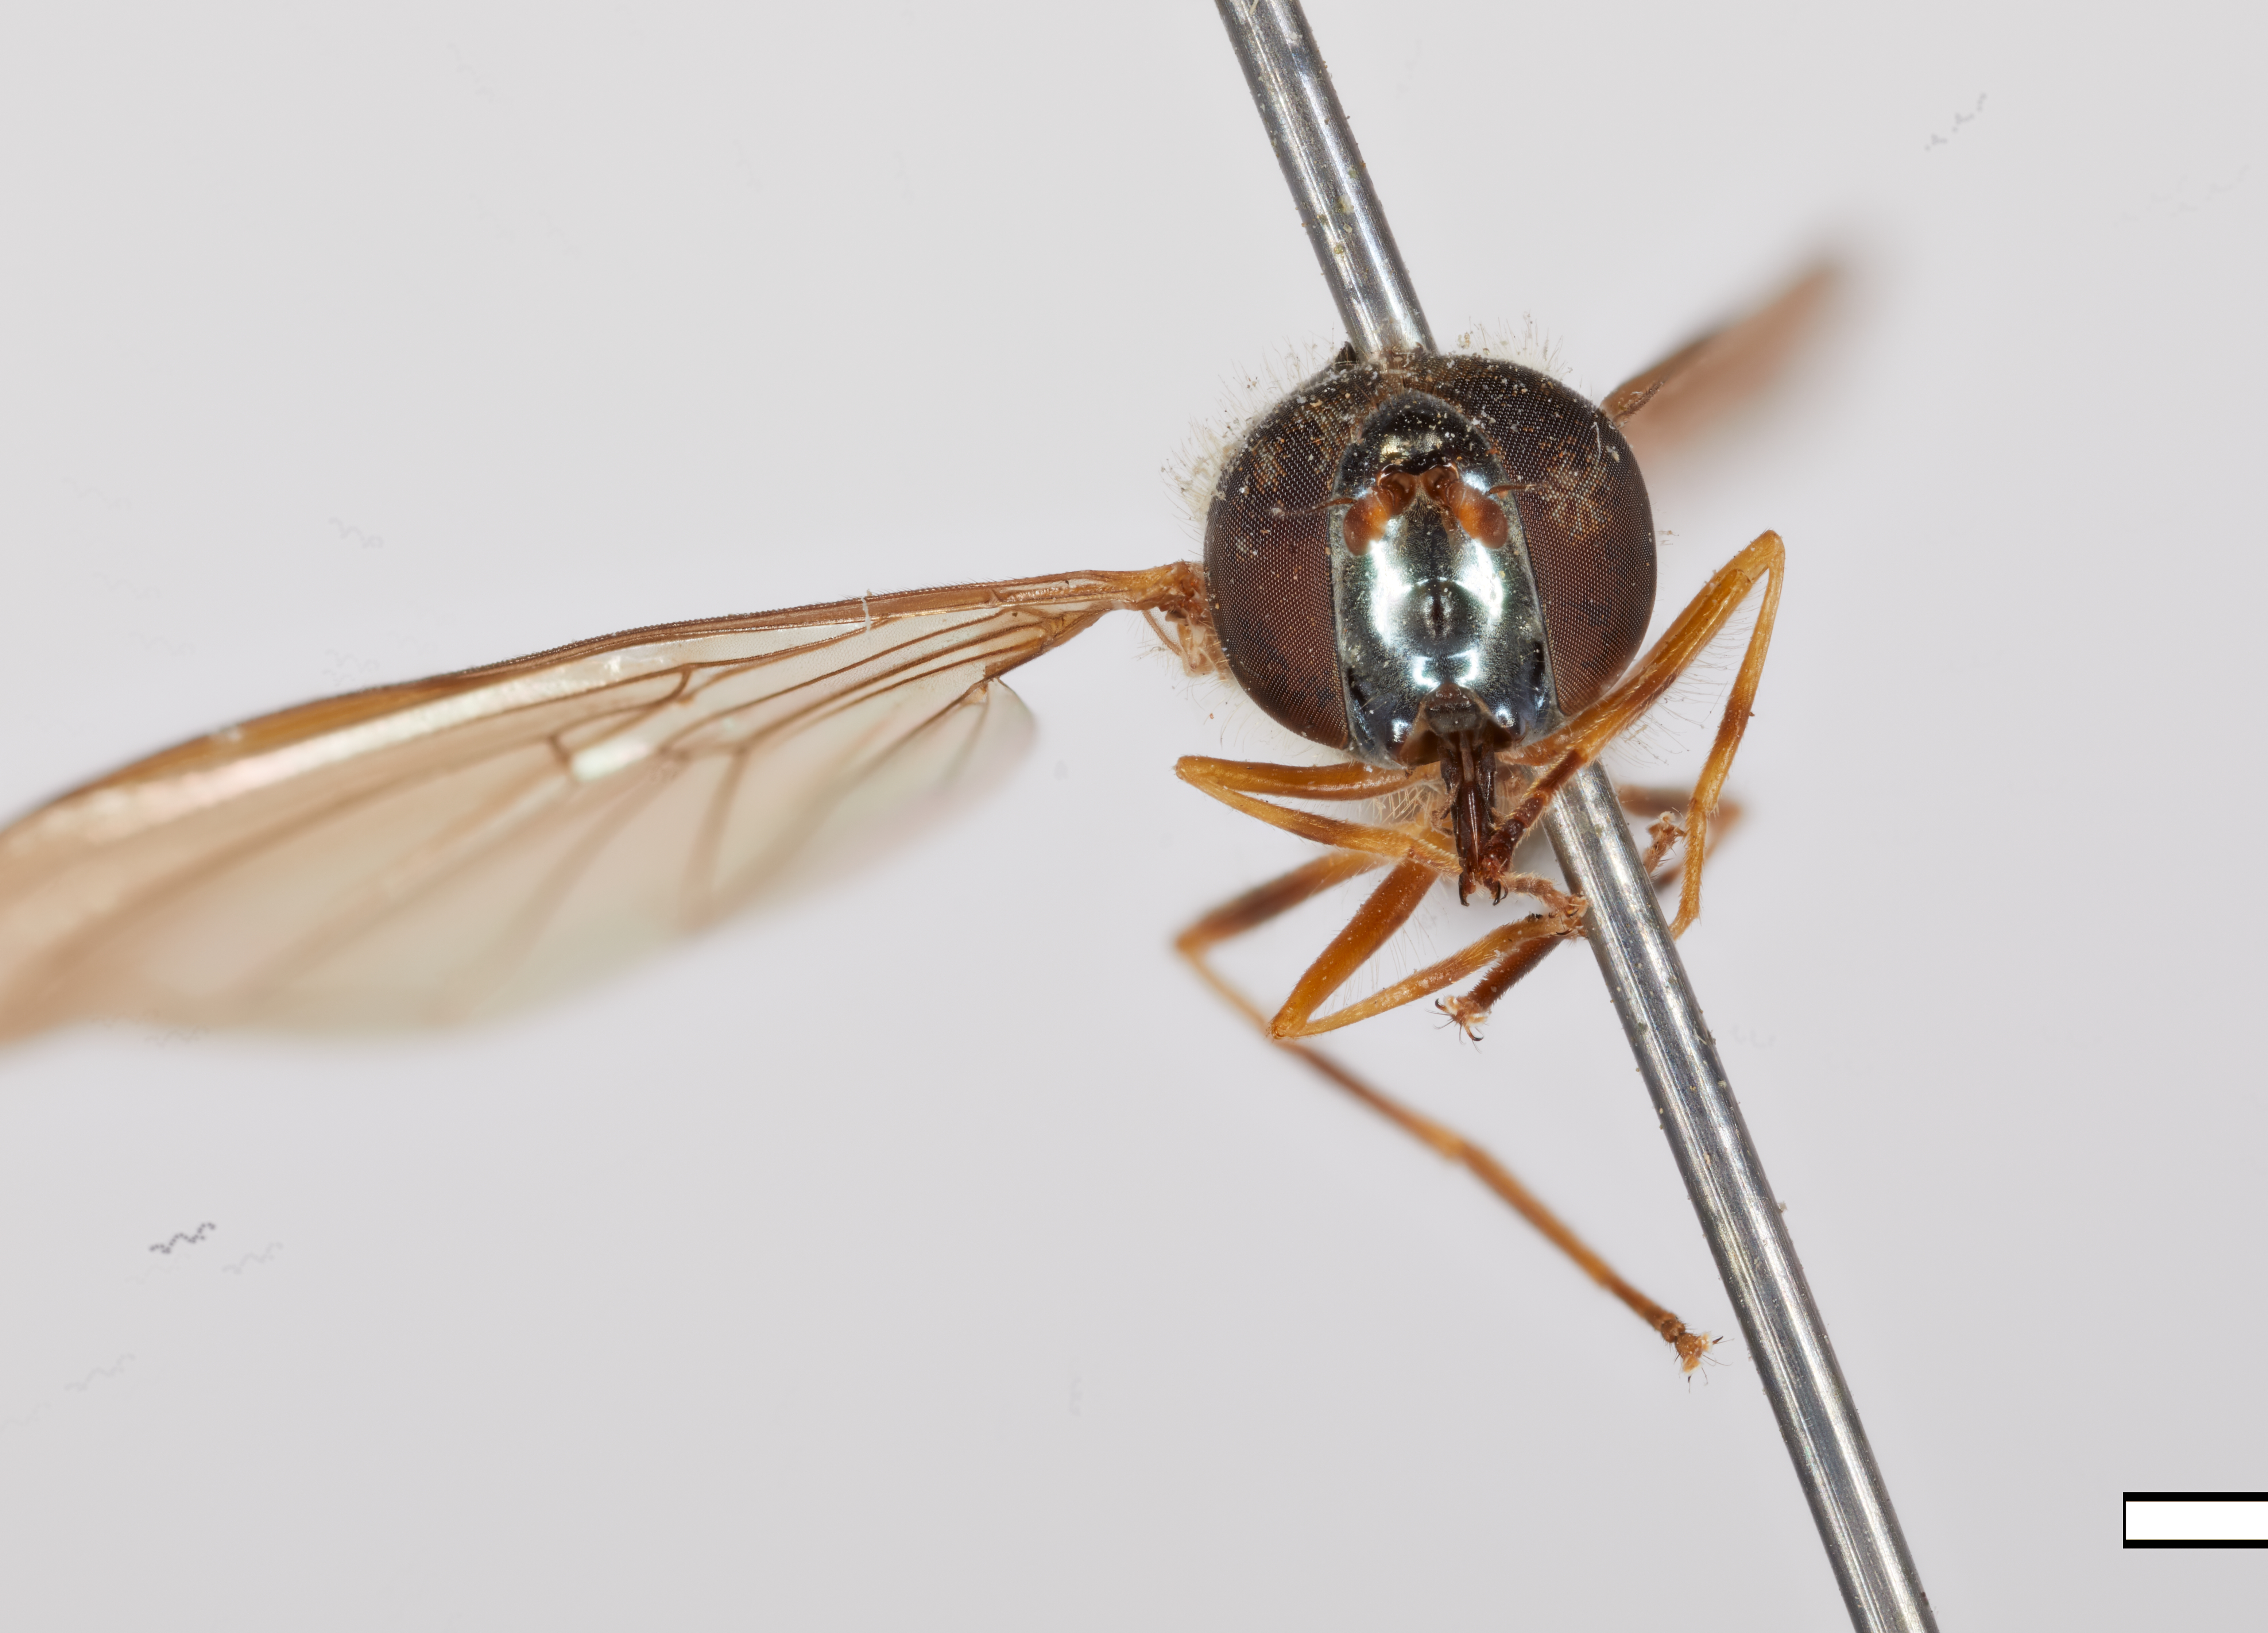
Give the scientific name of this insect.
Melanostoma angustatum
